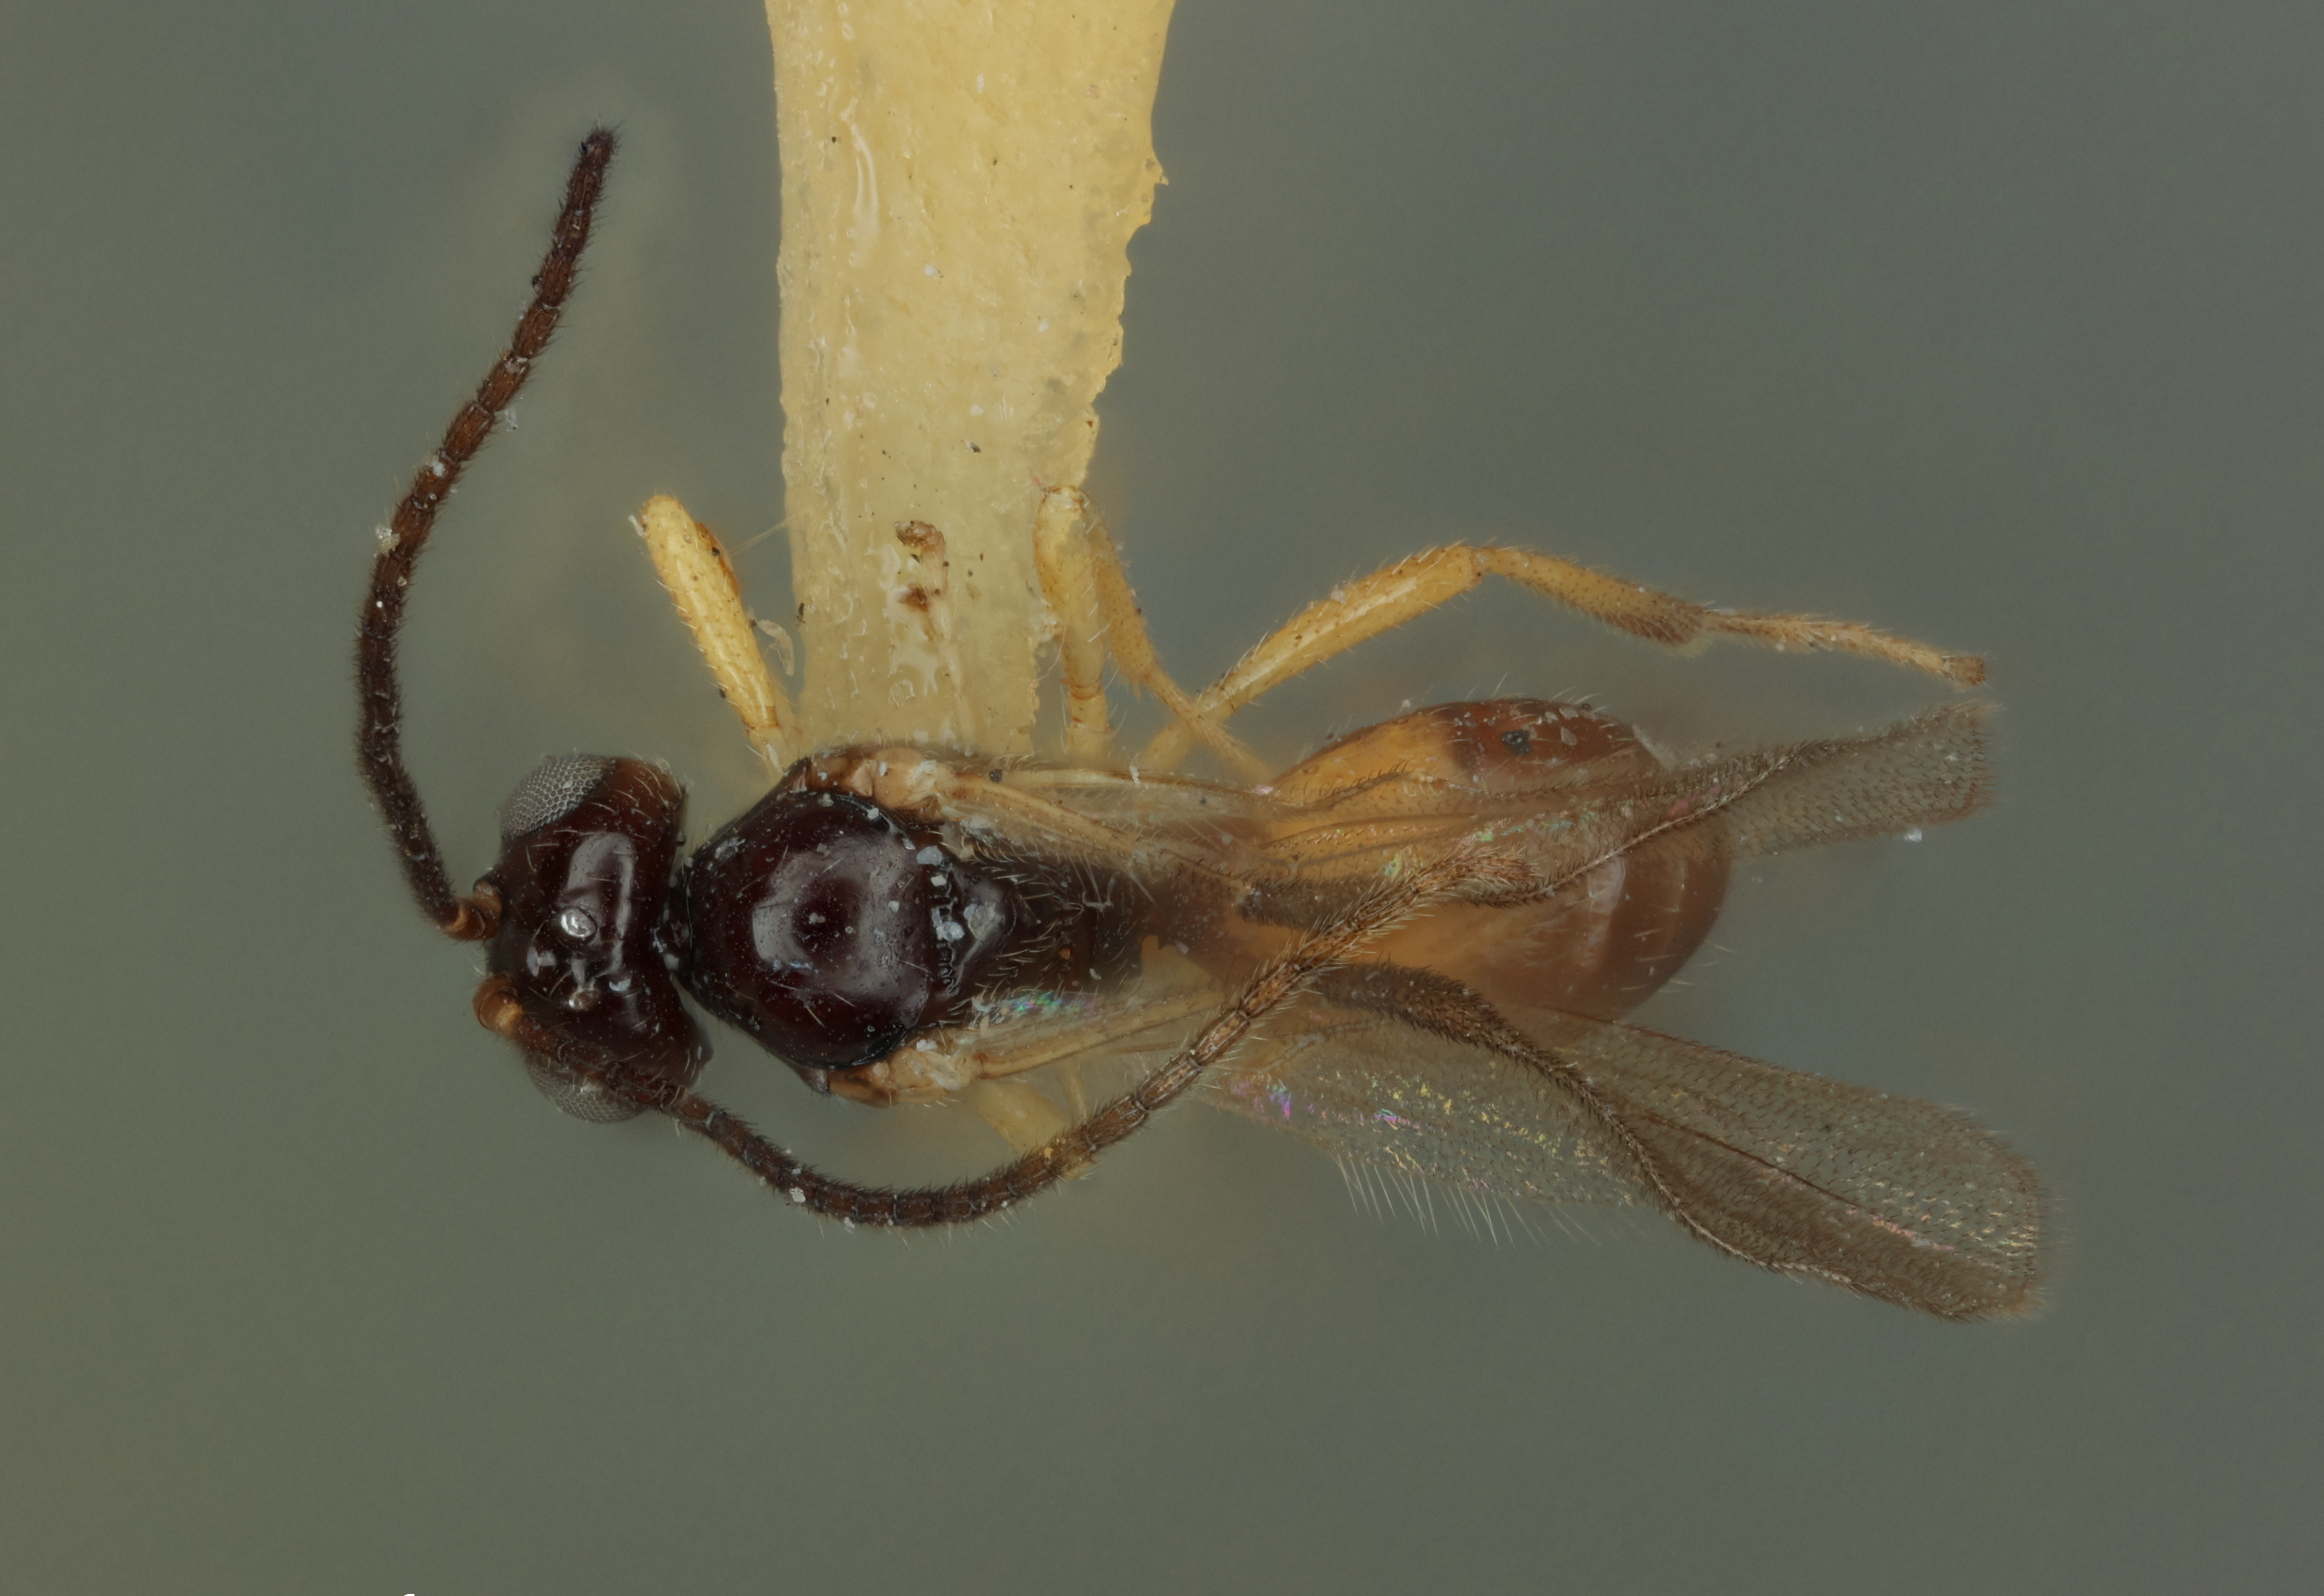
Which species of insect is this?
Opius paulus
